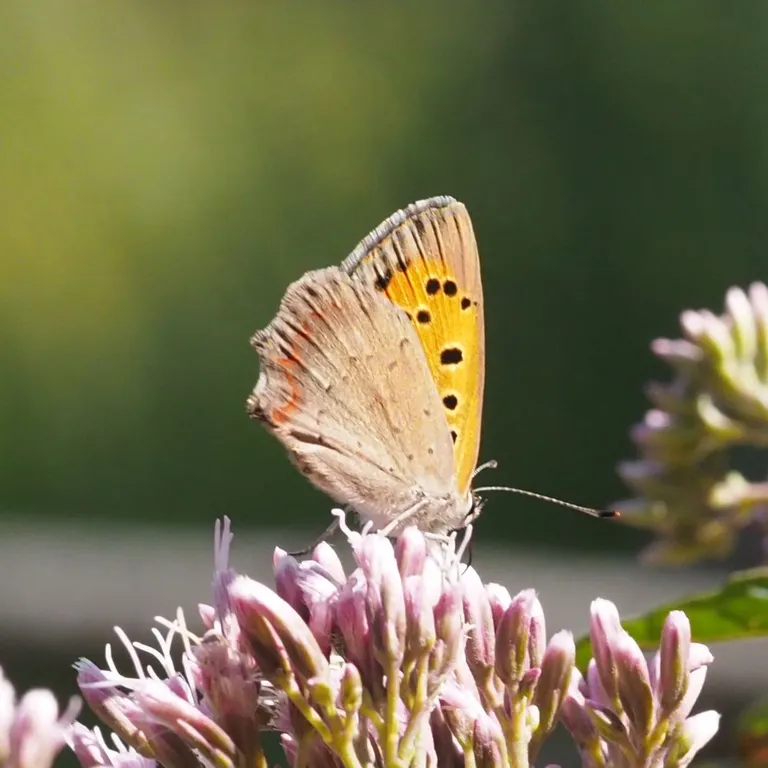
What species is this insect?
Lycaena phlaeas
